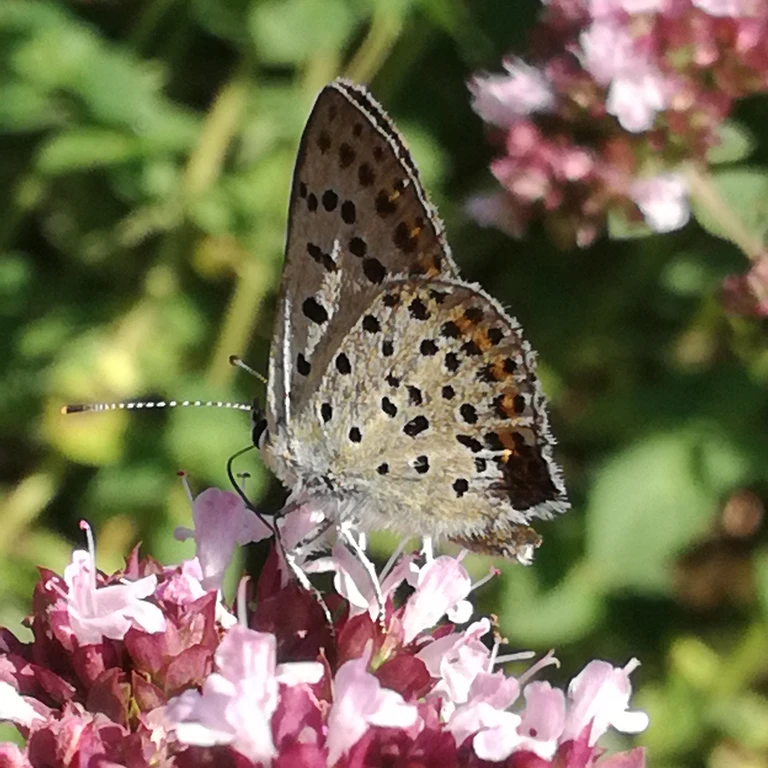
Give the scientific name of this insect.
Lycaena tityrus (also Loweia tityrus)
